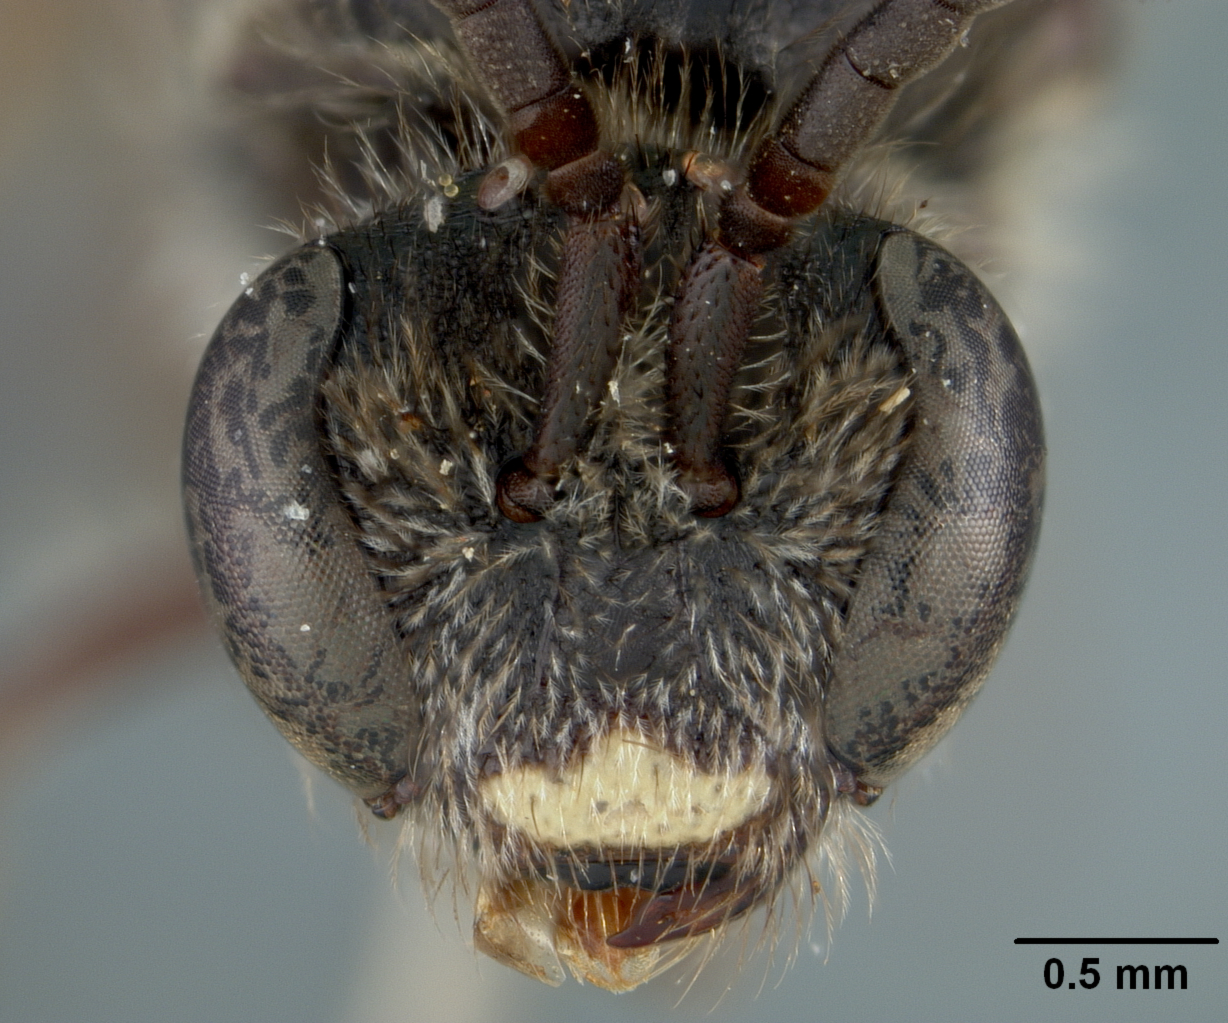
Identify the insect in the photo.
Parasphecodes infrahirtus
